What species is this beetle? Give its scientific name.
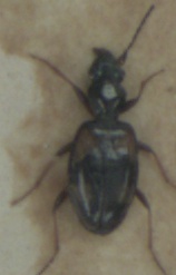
Bembidion illigeri
